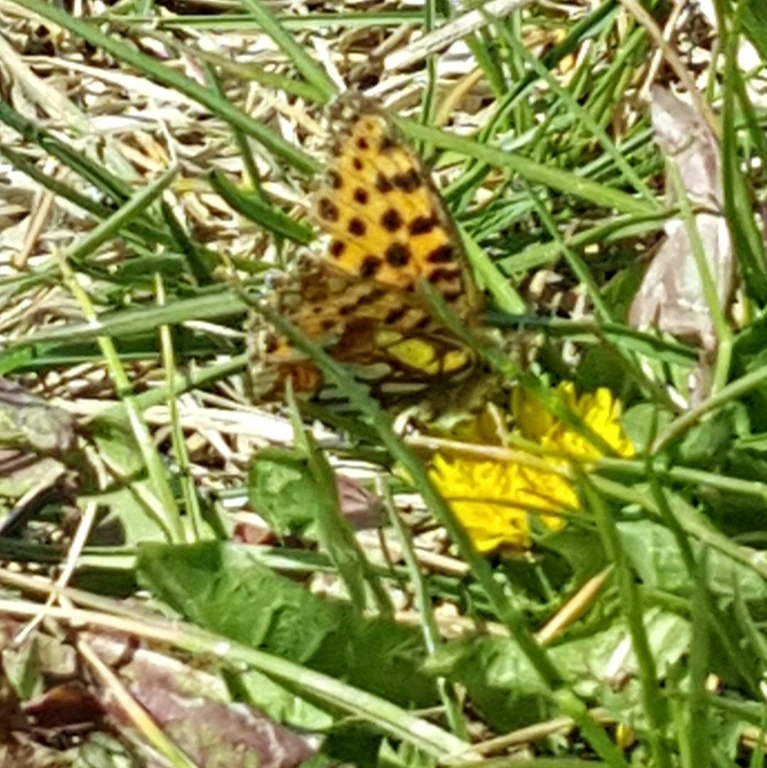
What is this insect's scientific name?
Issoria lathonia
